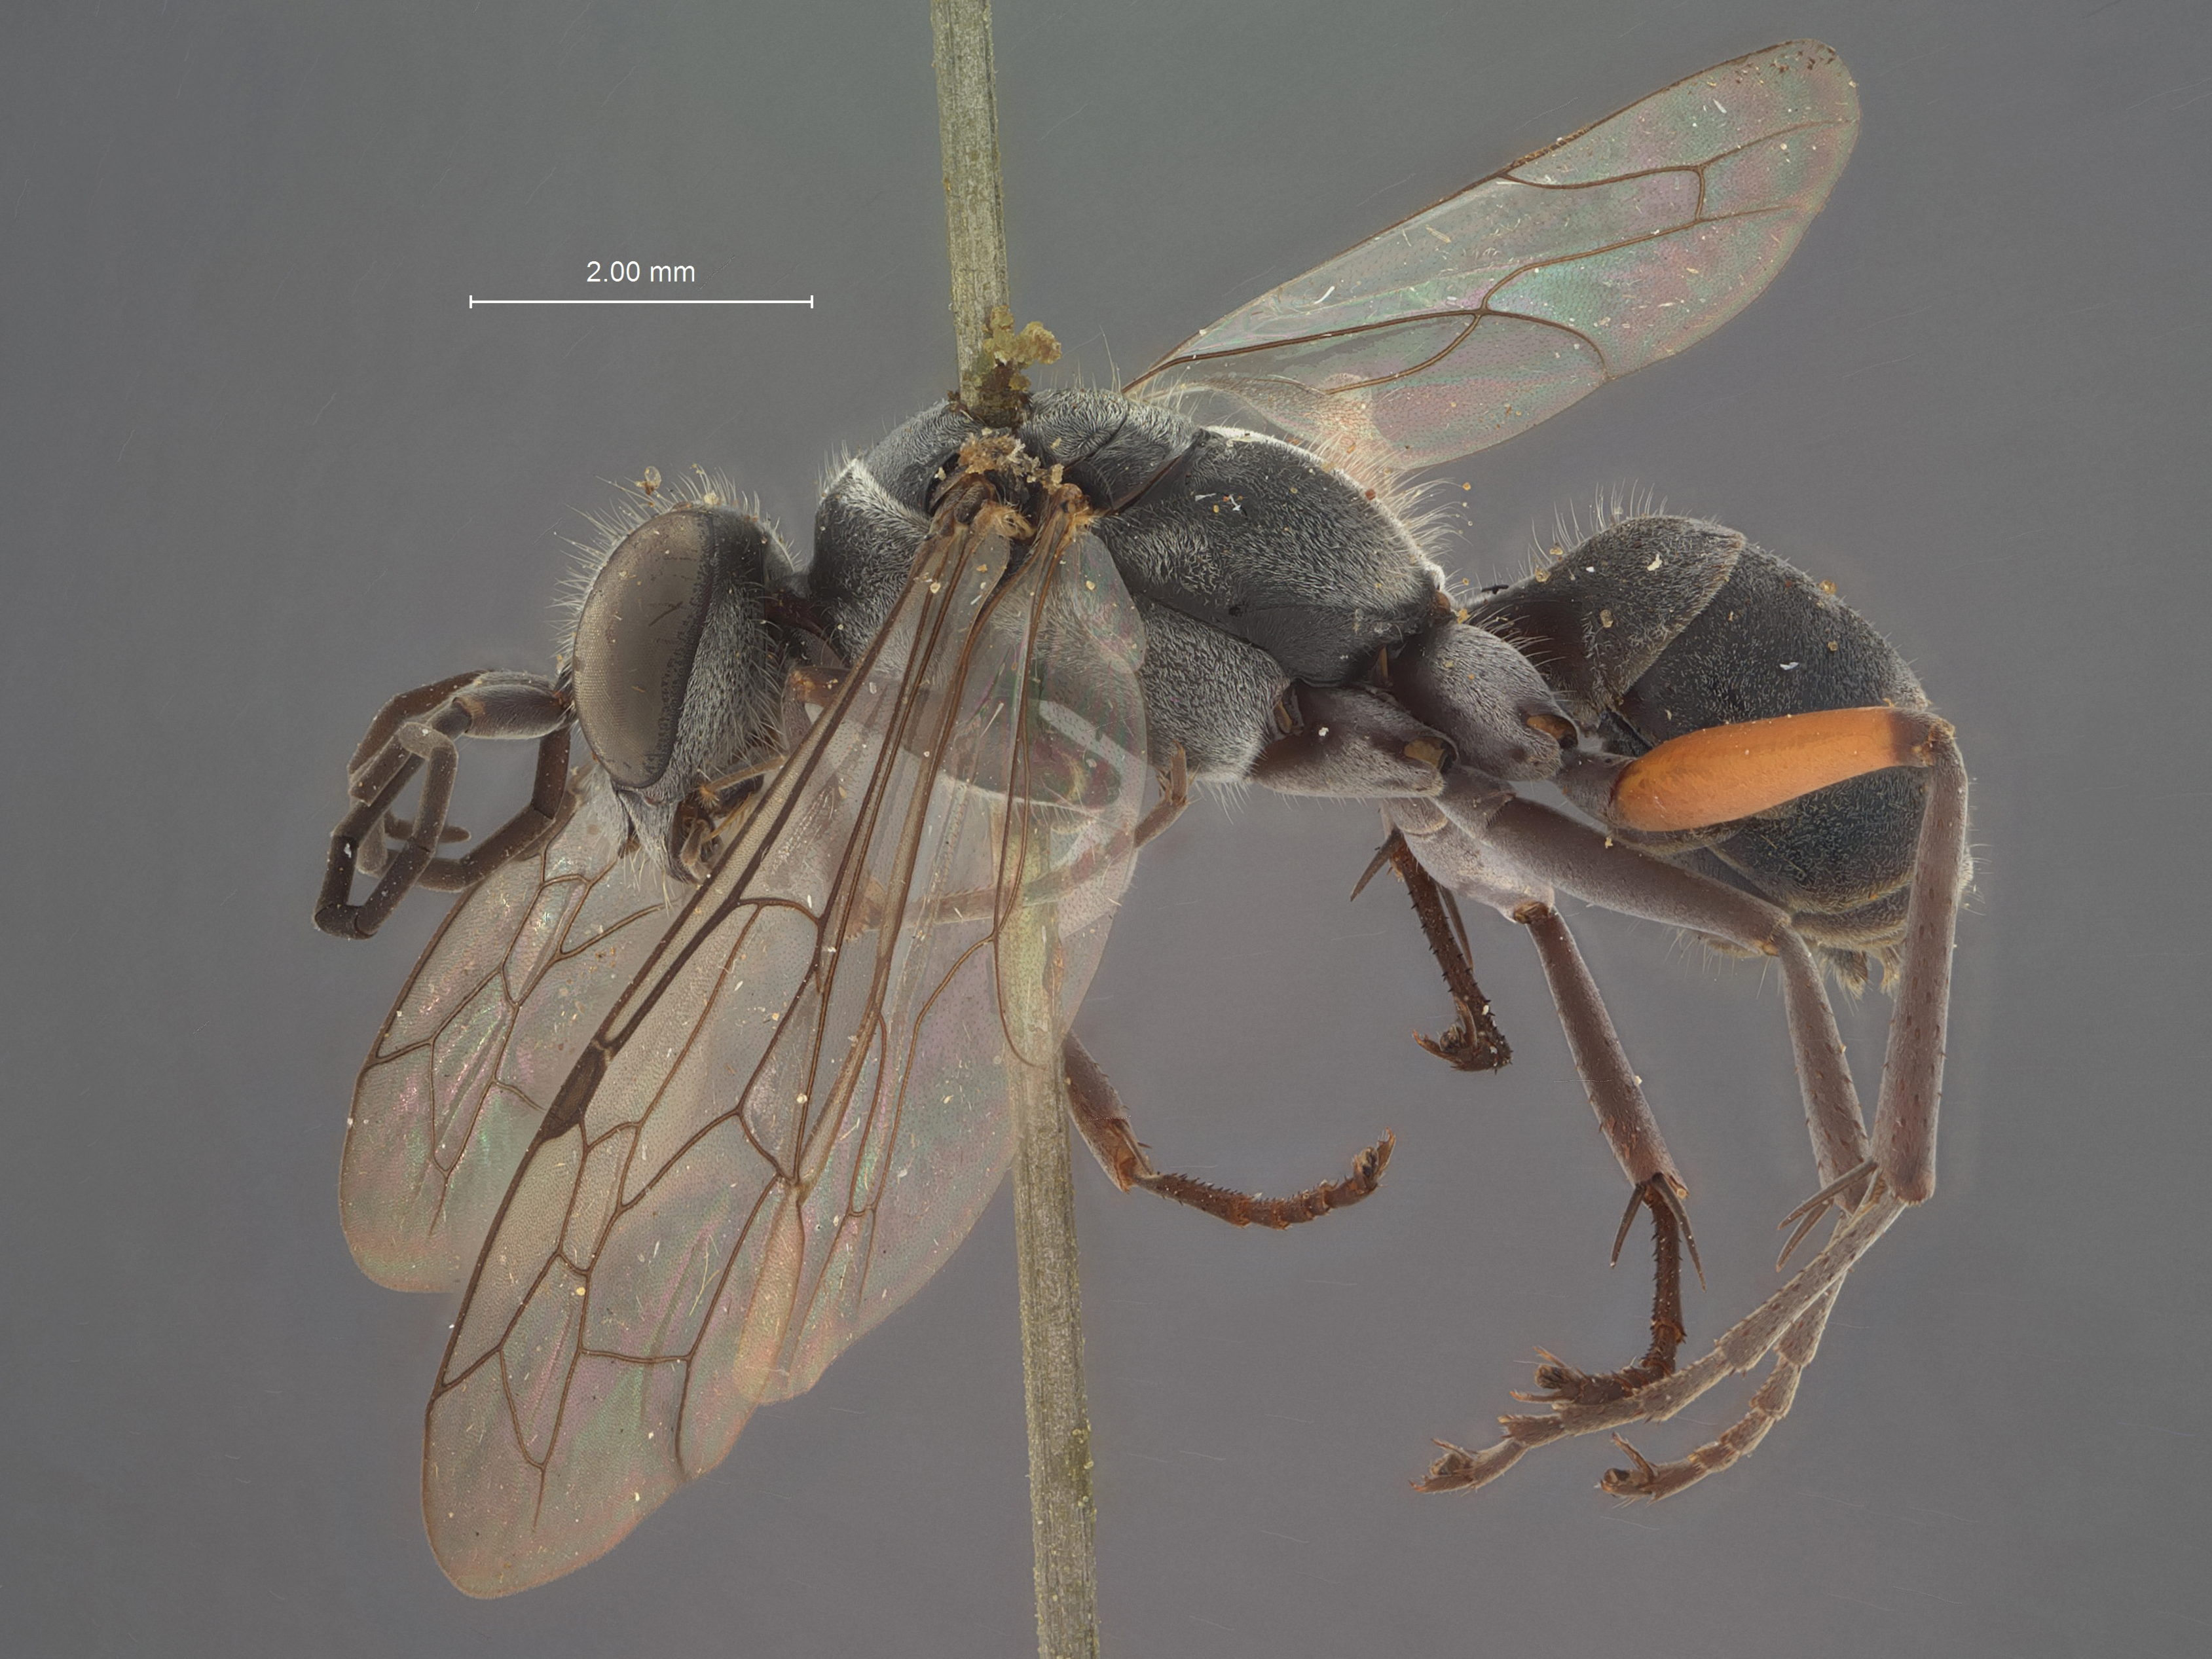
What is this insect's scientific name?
Pseudagenia moesta
